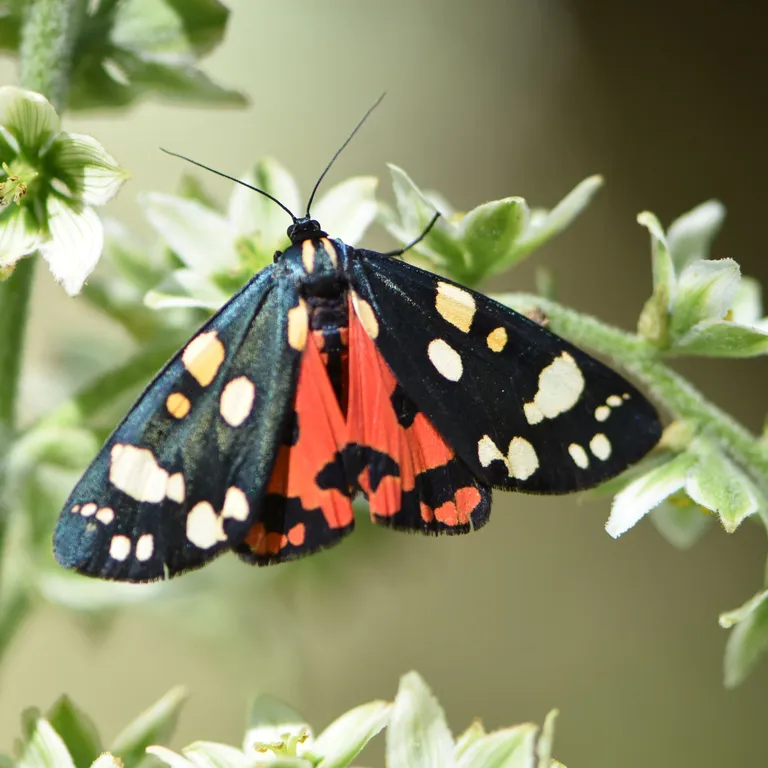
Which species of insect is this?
Callimorpha dominula
